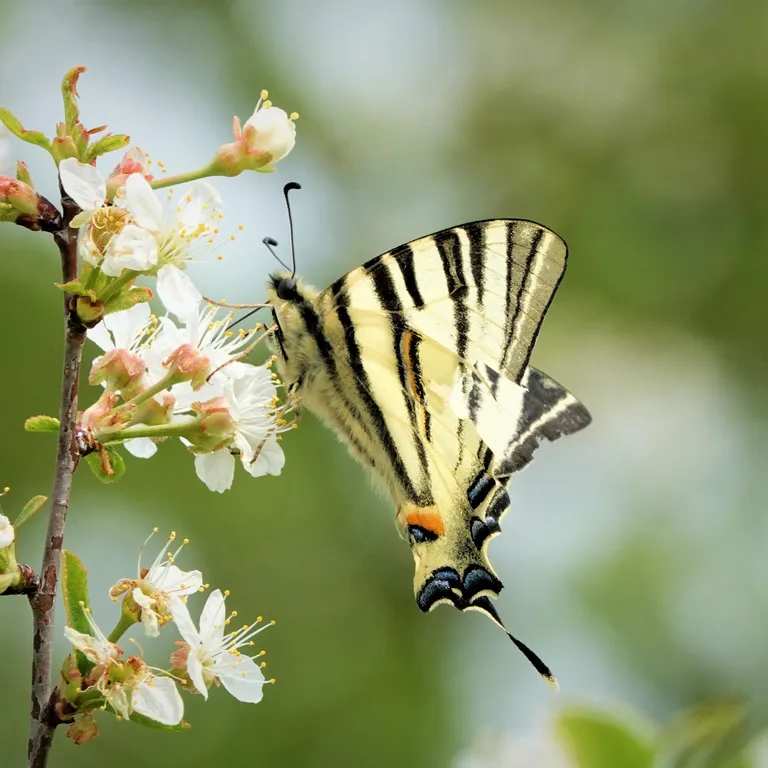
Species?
Iphiclides podalirius
